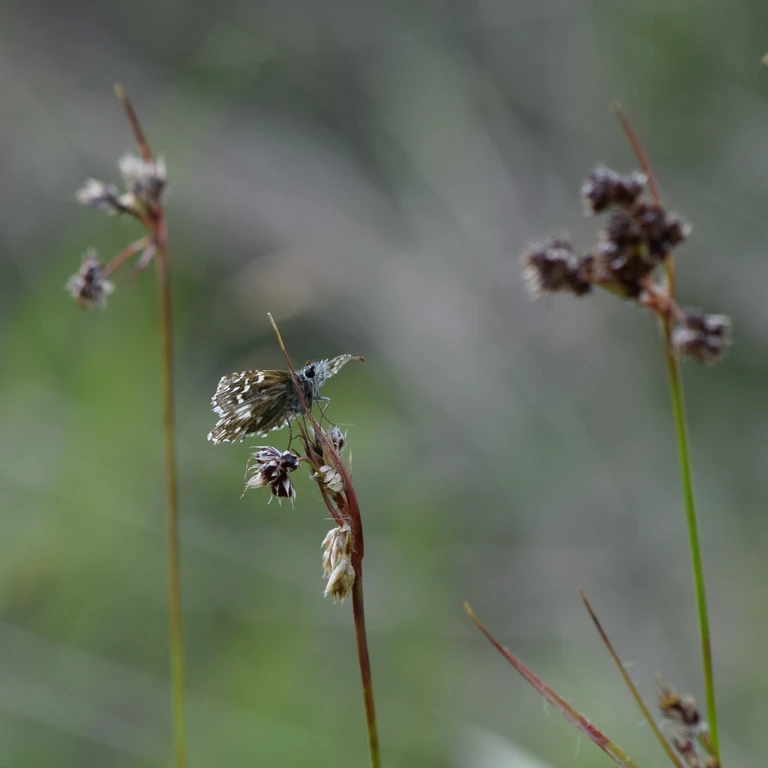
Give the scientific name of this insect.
Pyrgus malvae
